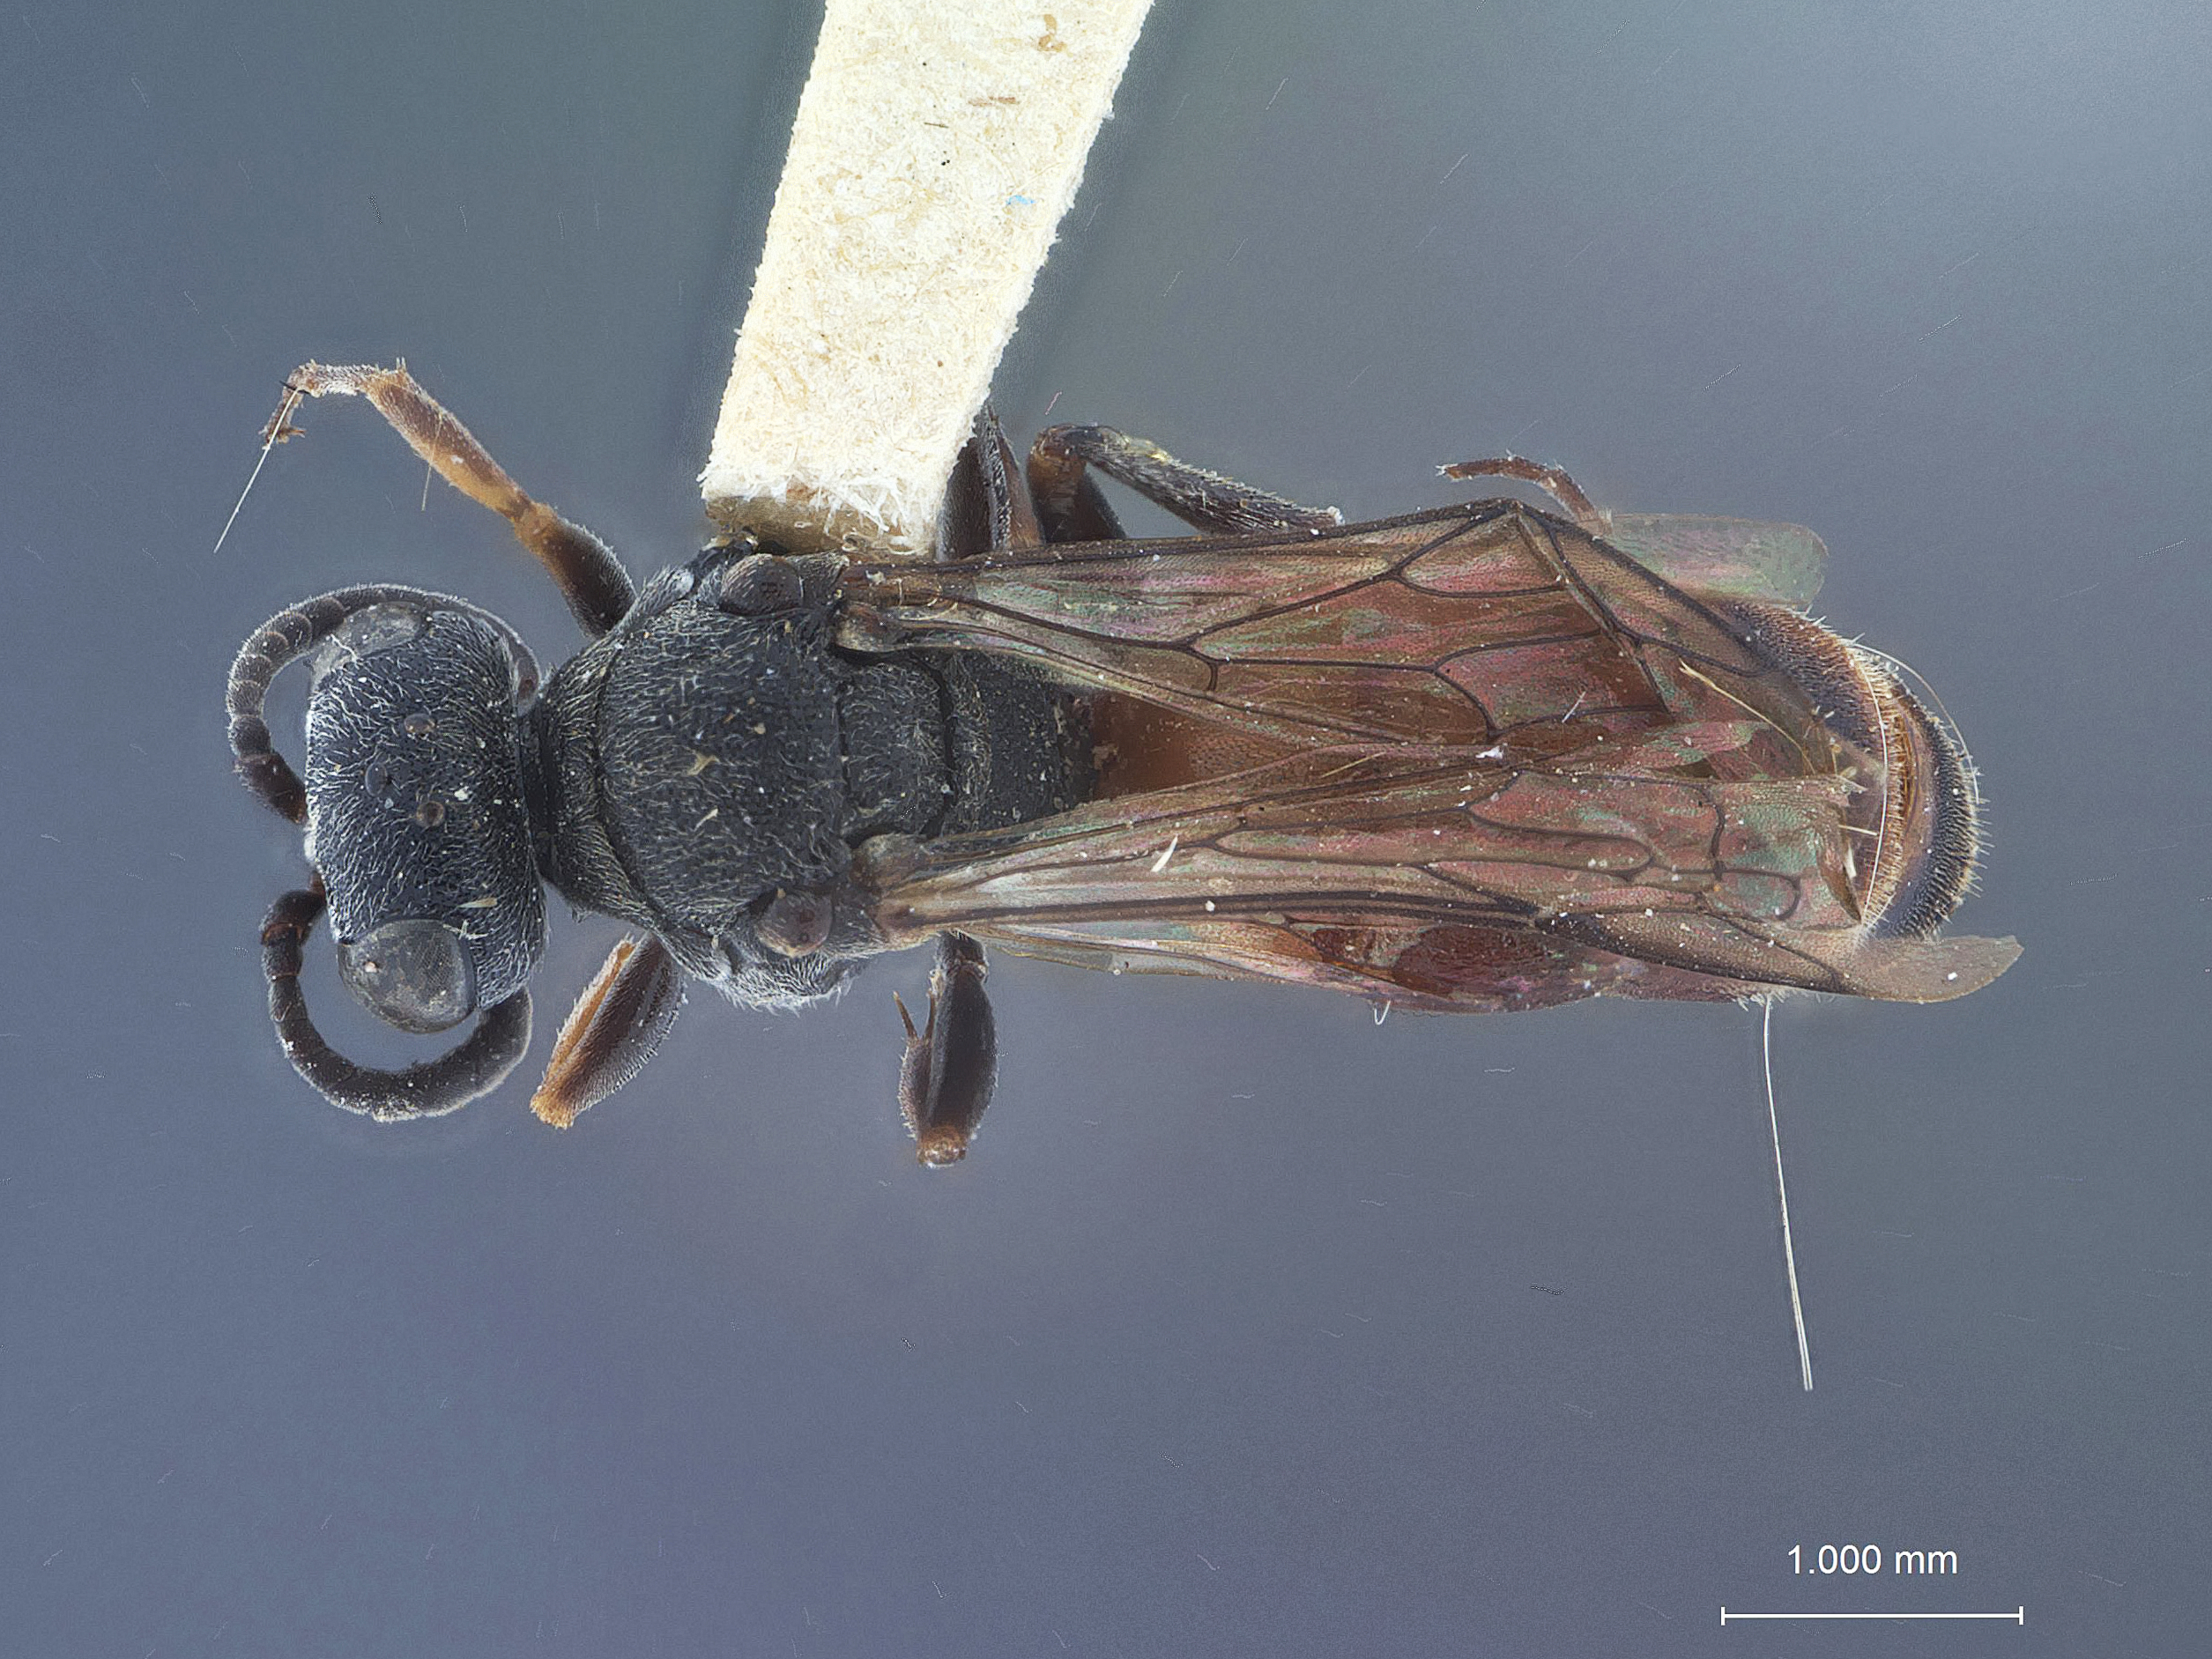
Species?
Plenoculus punctatus
